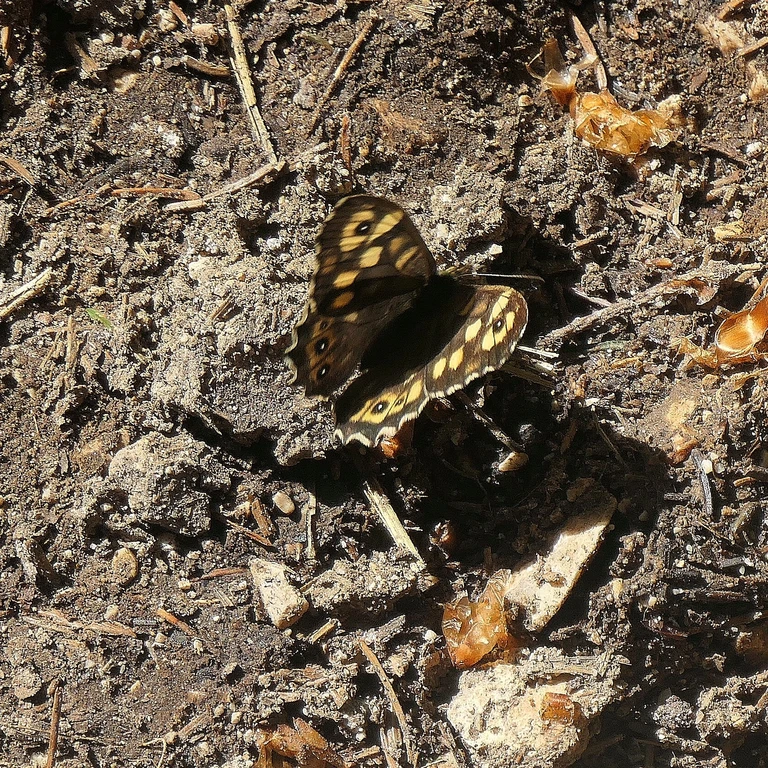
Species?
Pararge aegeria
